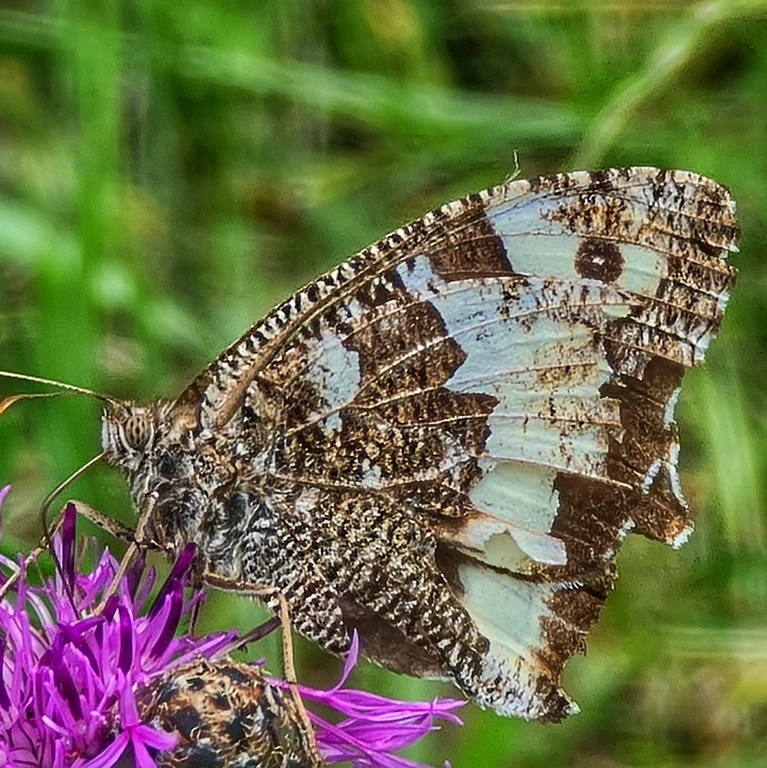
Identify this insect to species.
Brintesia circe
